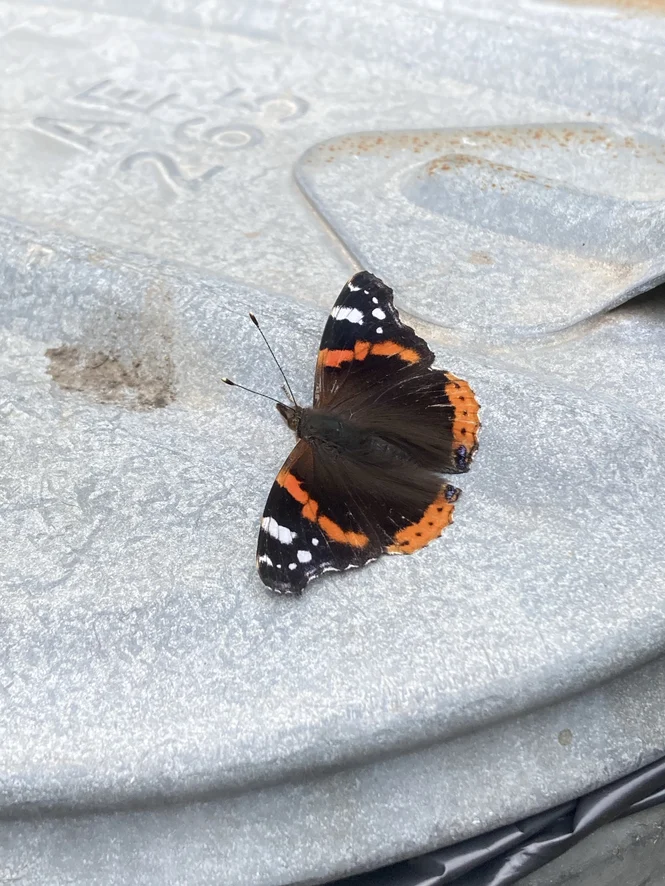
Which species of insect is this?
Vanessa atalanta
